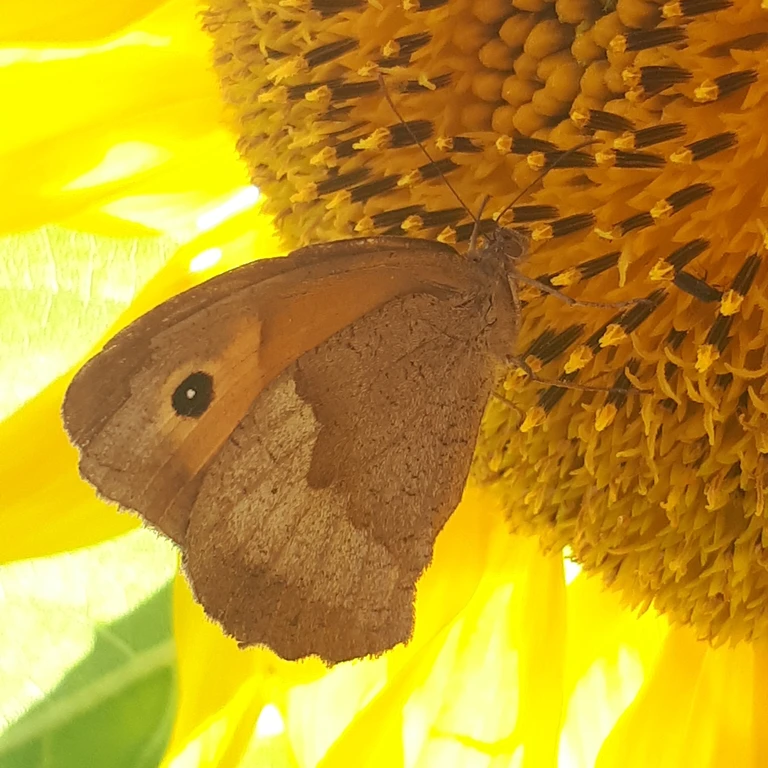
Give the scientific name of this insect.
Maniola jurtina
